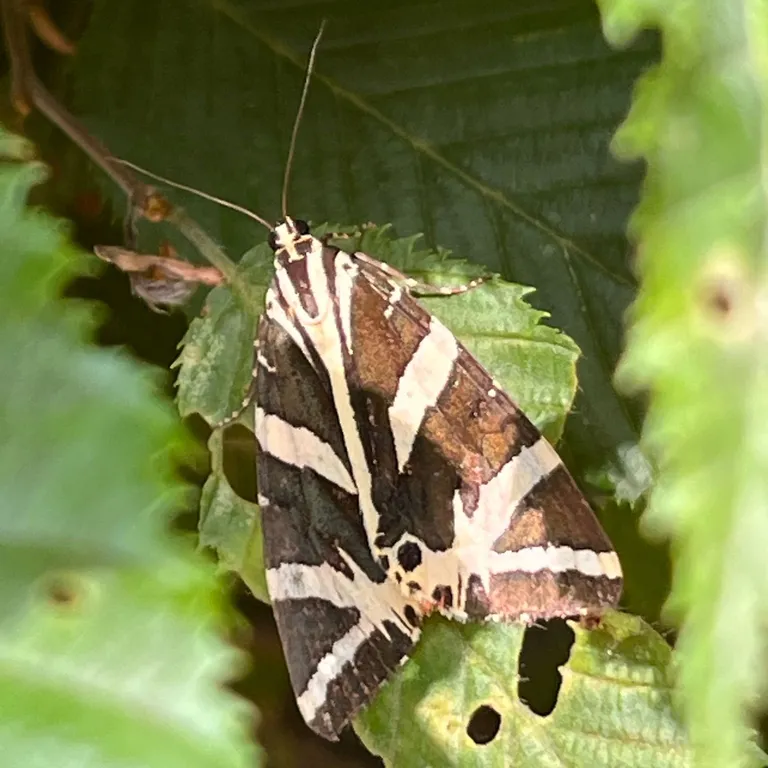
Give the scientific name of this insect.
Euplagia quadripunctaria
